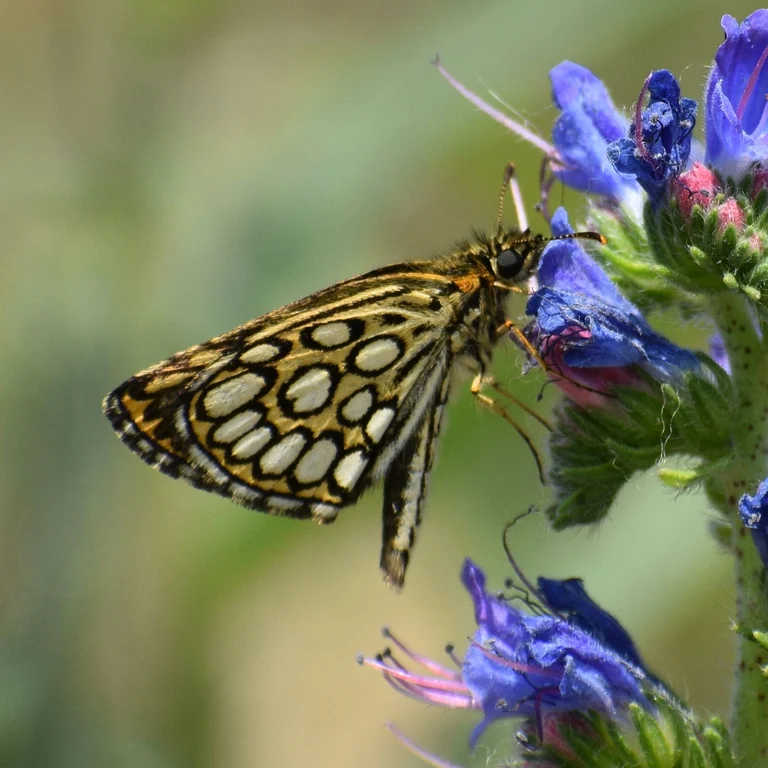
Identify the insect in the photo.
Heteropterus morpheus
